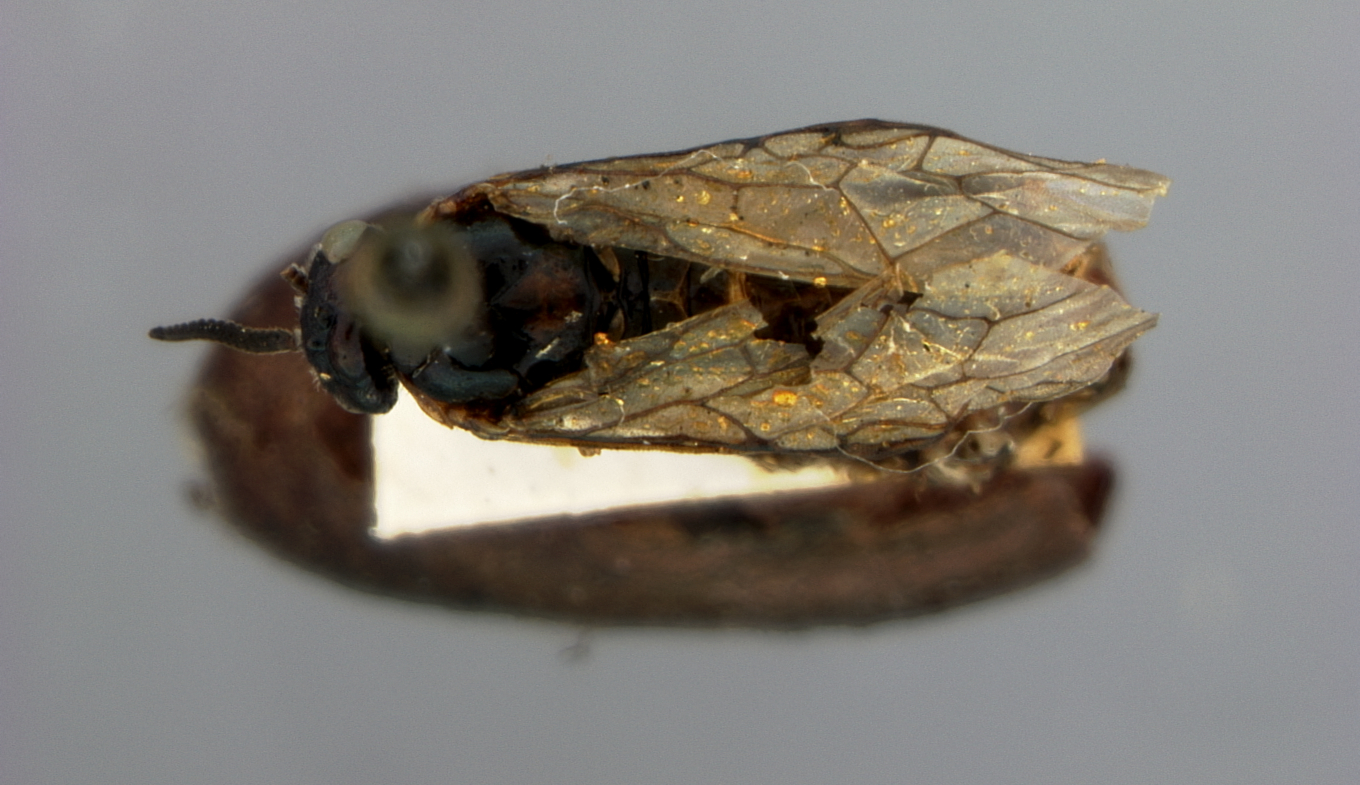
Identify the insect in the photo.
Lophyrus prattii
